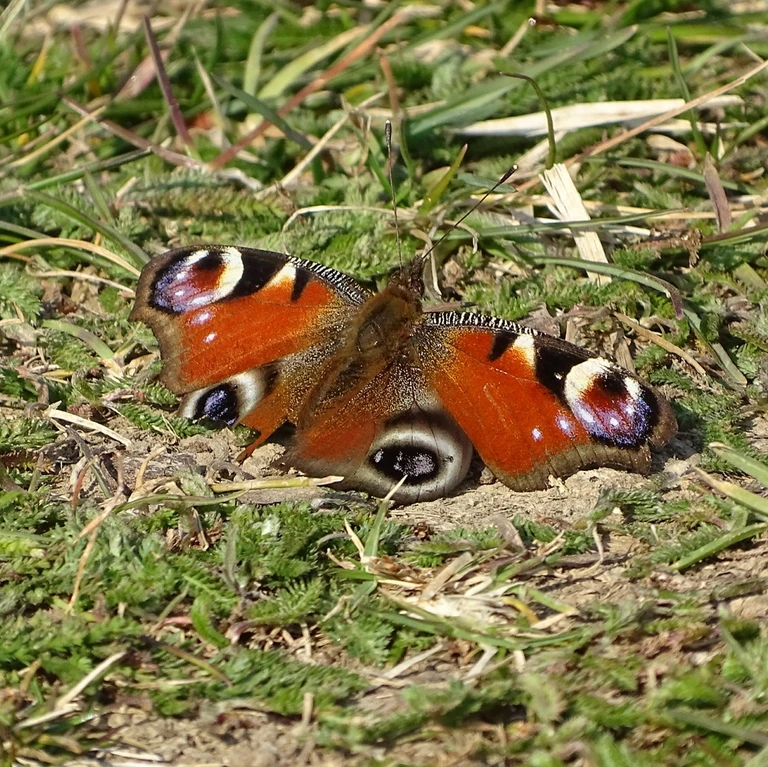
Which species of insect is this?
Aglais io
